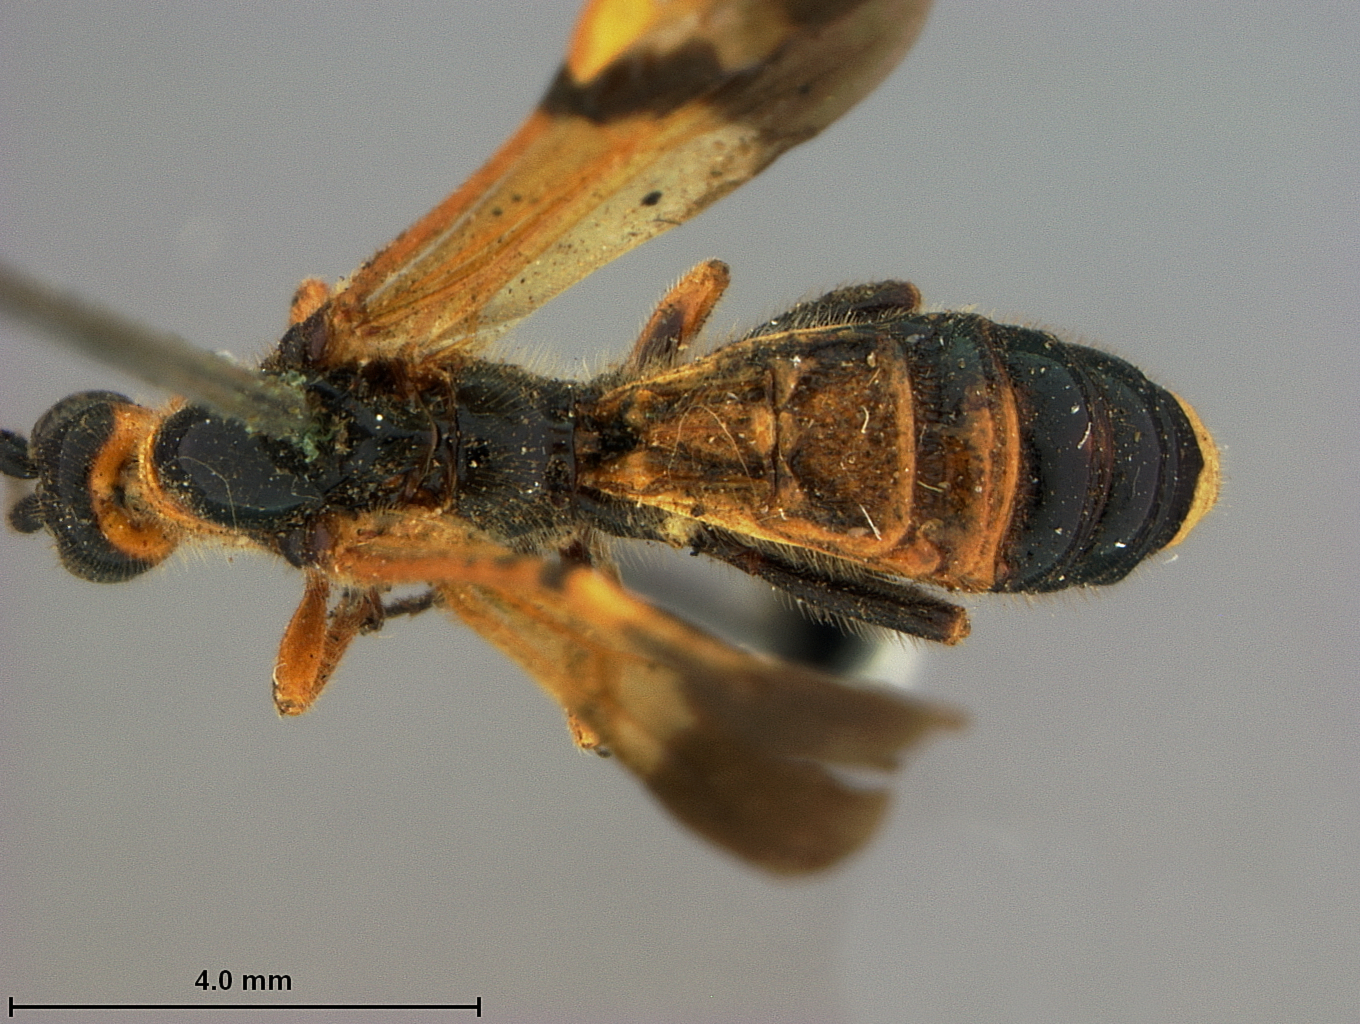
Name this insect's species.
Iphiaulax australiensis
